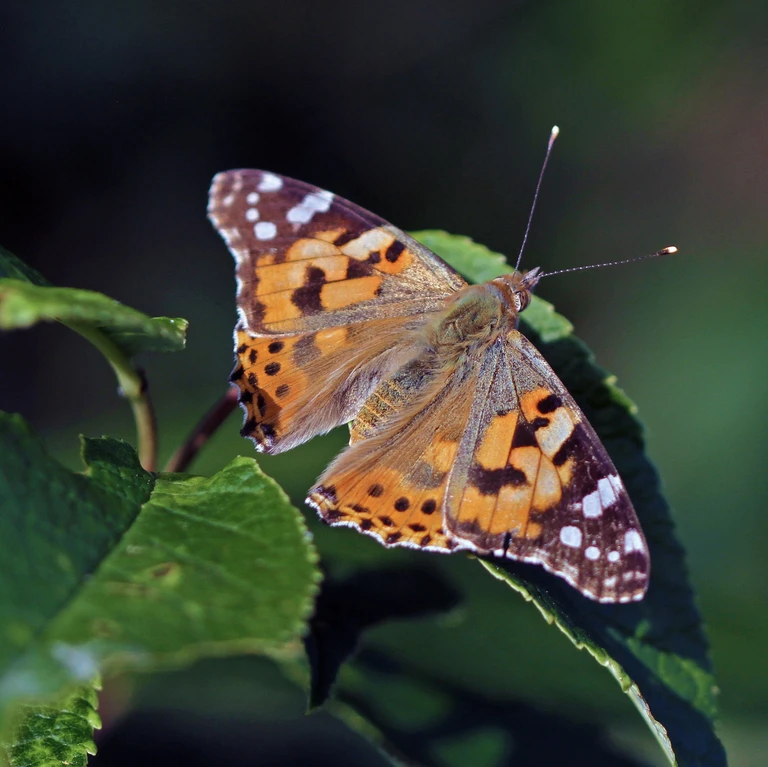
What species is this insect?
Vanessa cardui
